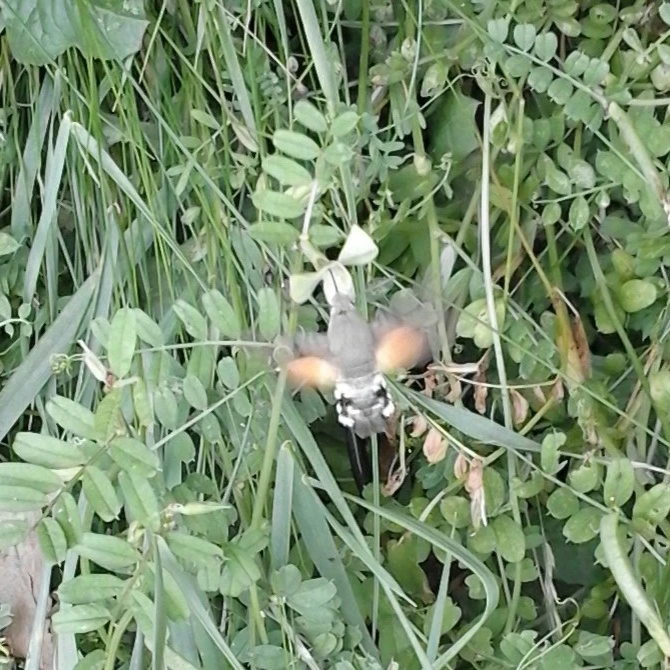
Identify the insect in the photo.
Macroglossum stellatarum
